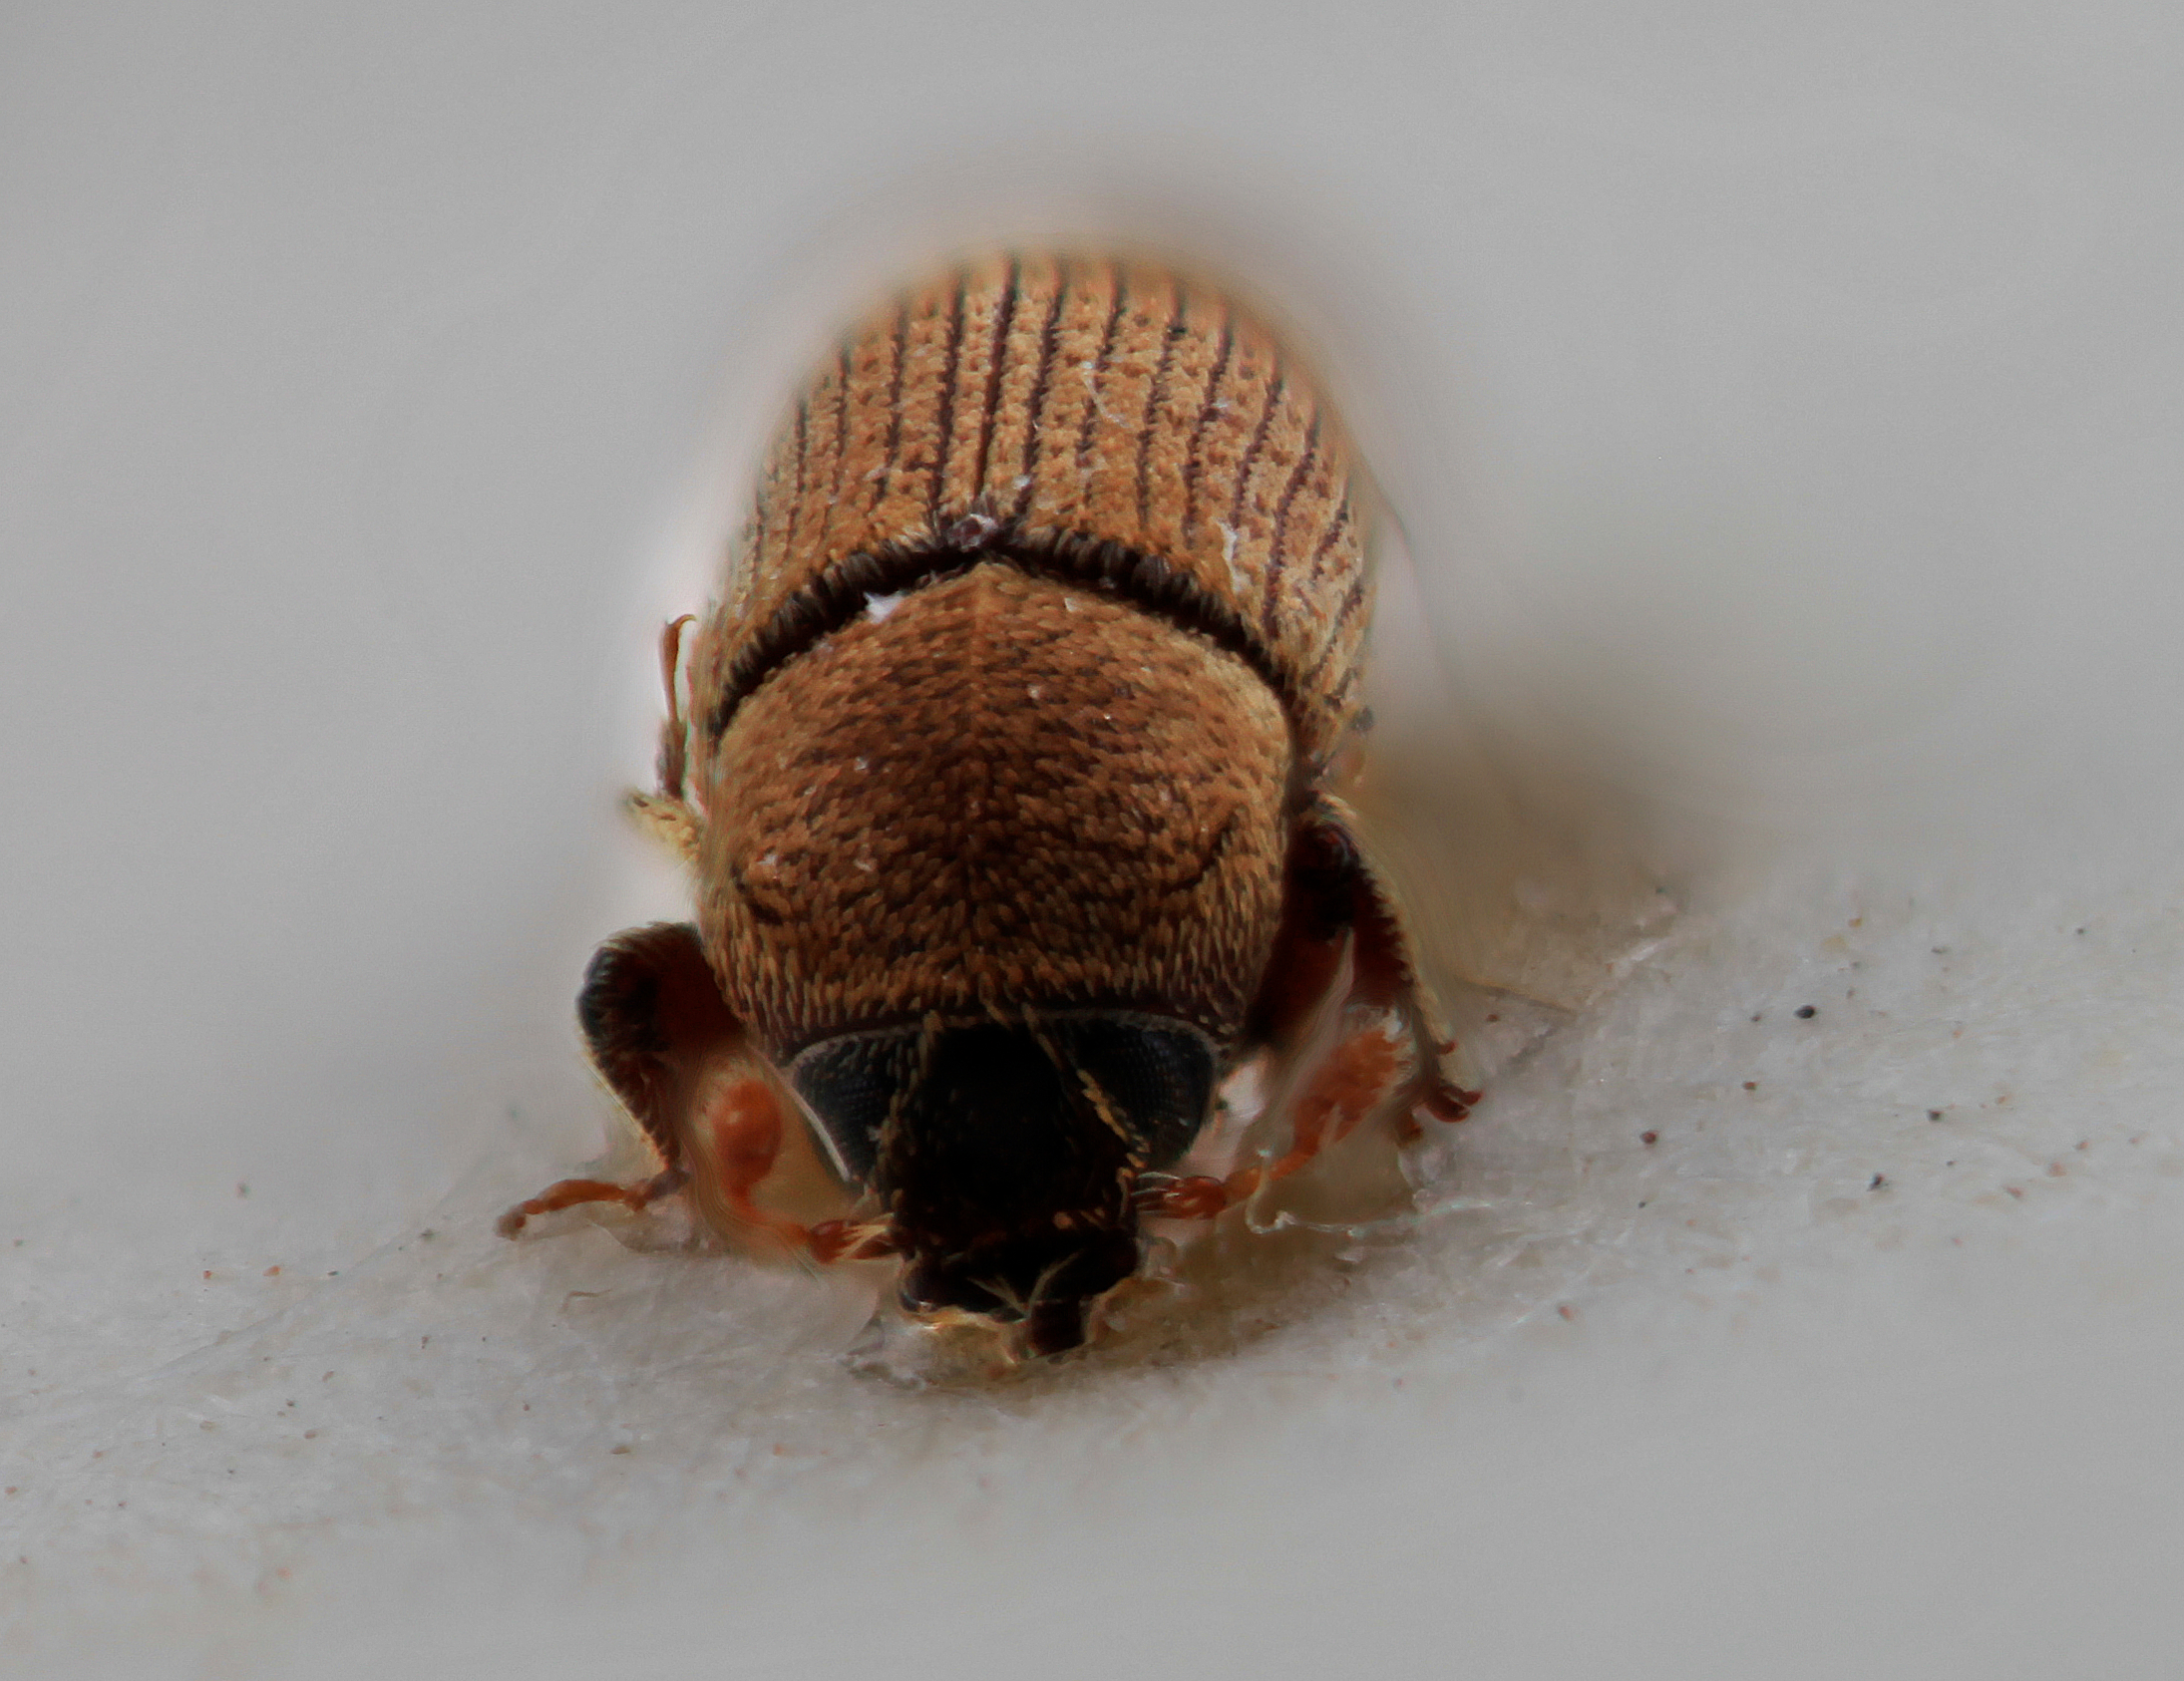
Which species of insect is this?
Cnesinus squamifer
